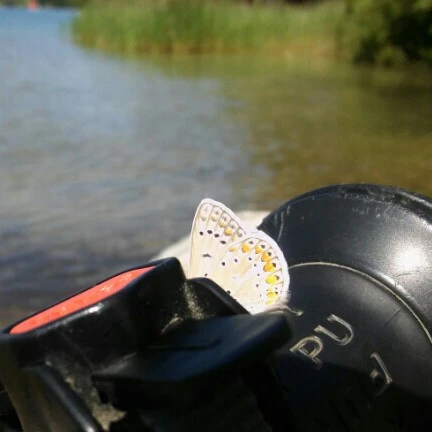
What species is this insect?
Polyommatus icarus
